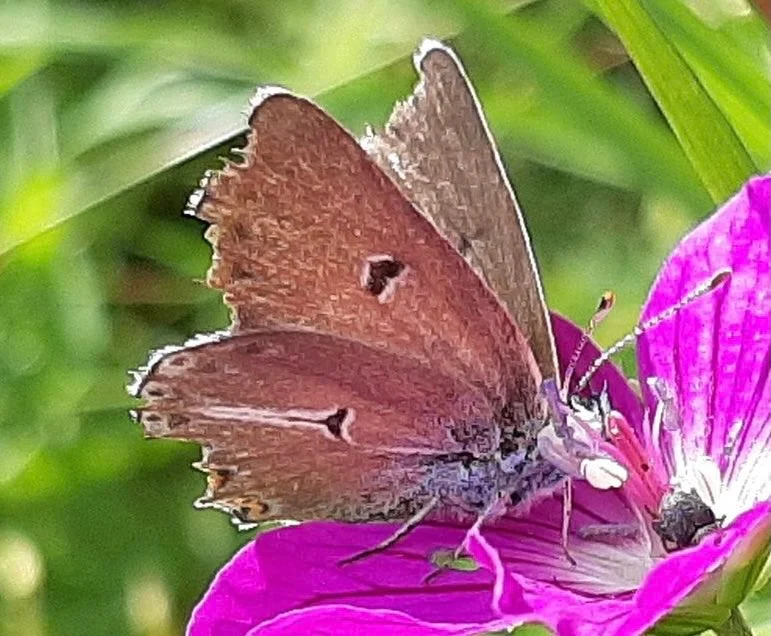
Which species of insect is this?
Eumedonia eumedon
